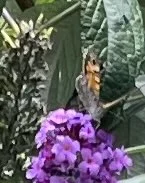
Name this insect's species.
Lasiommata megera (also Pararge megera)
